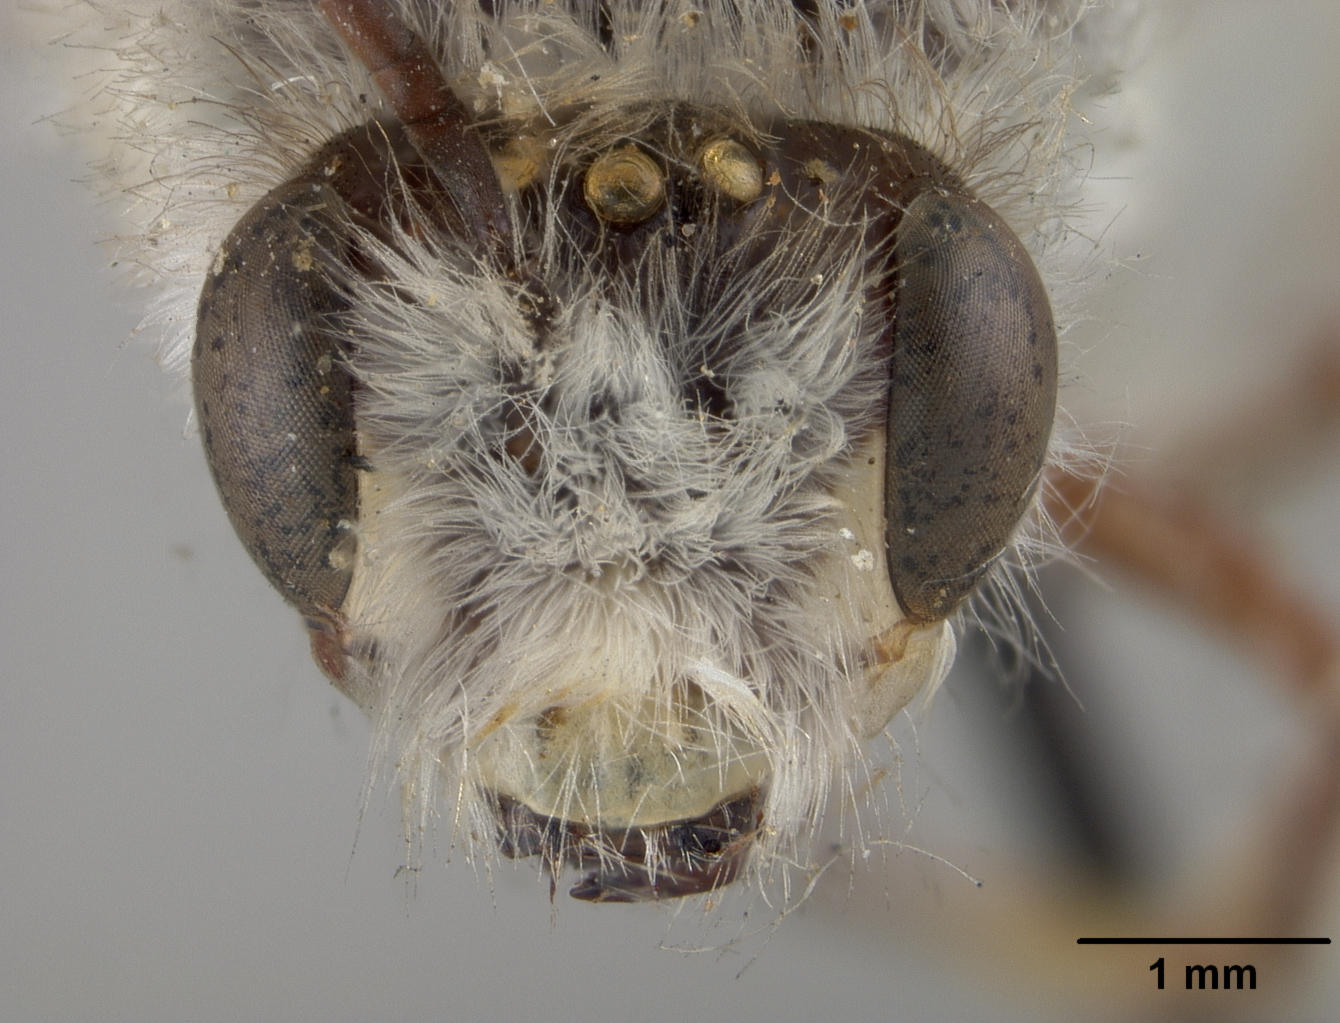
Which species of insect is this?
Megandrena koebelei
